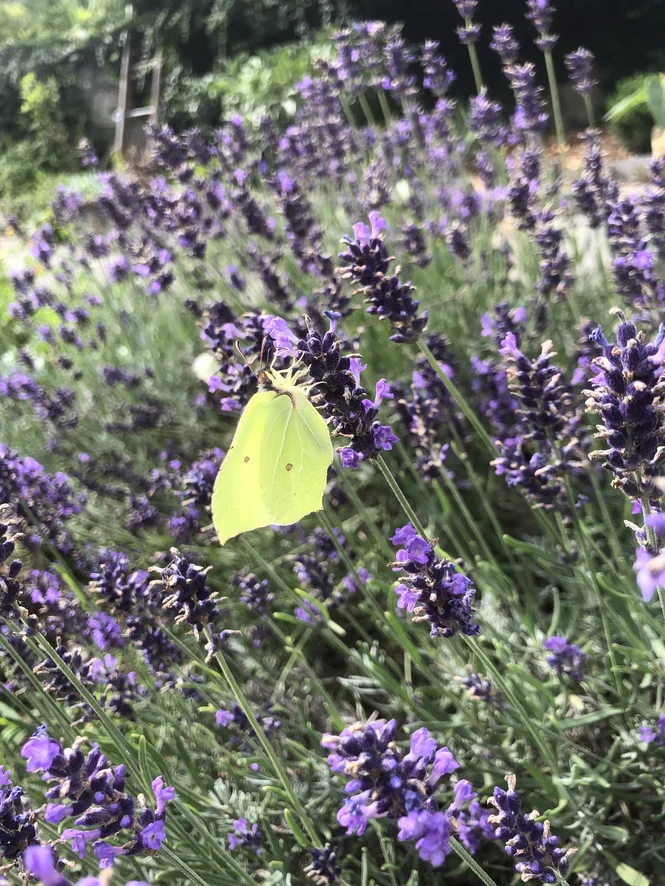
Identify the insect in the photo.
Gonepteryx rhamni
